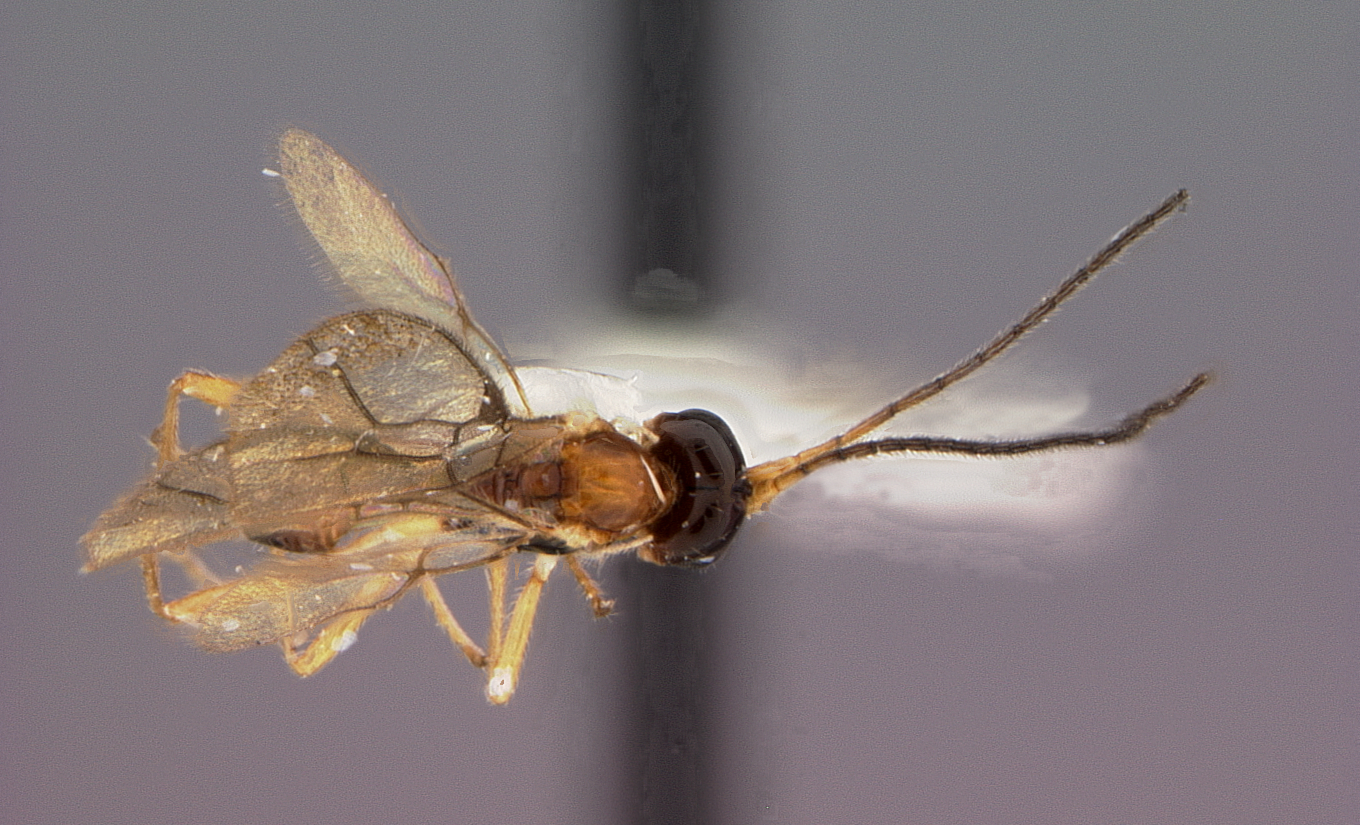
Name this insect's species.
Phaenocarpa supramedia
